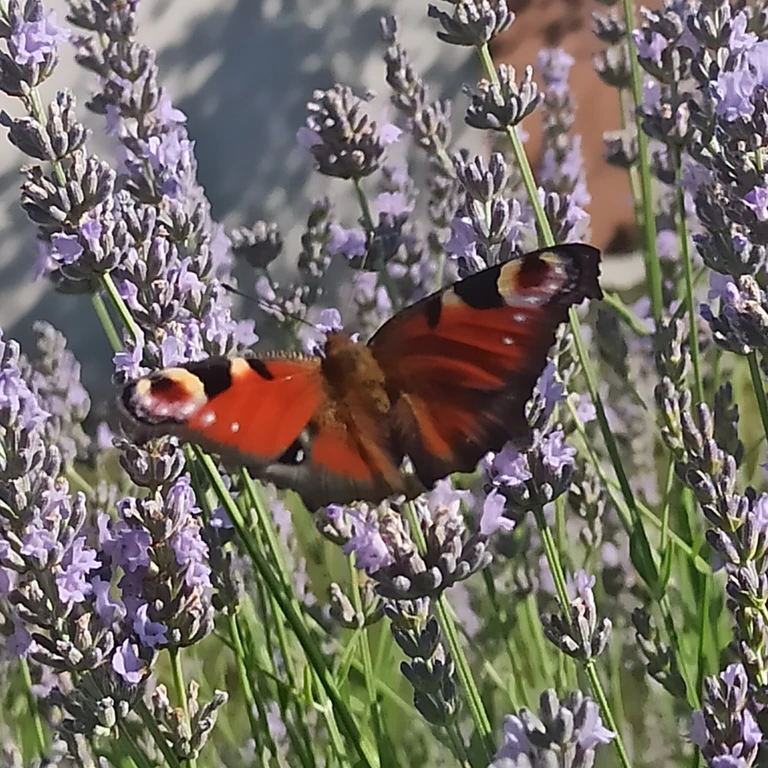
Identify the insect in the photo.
Aglais io
